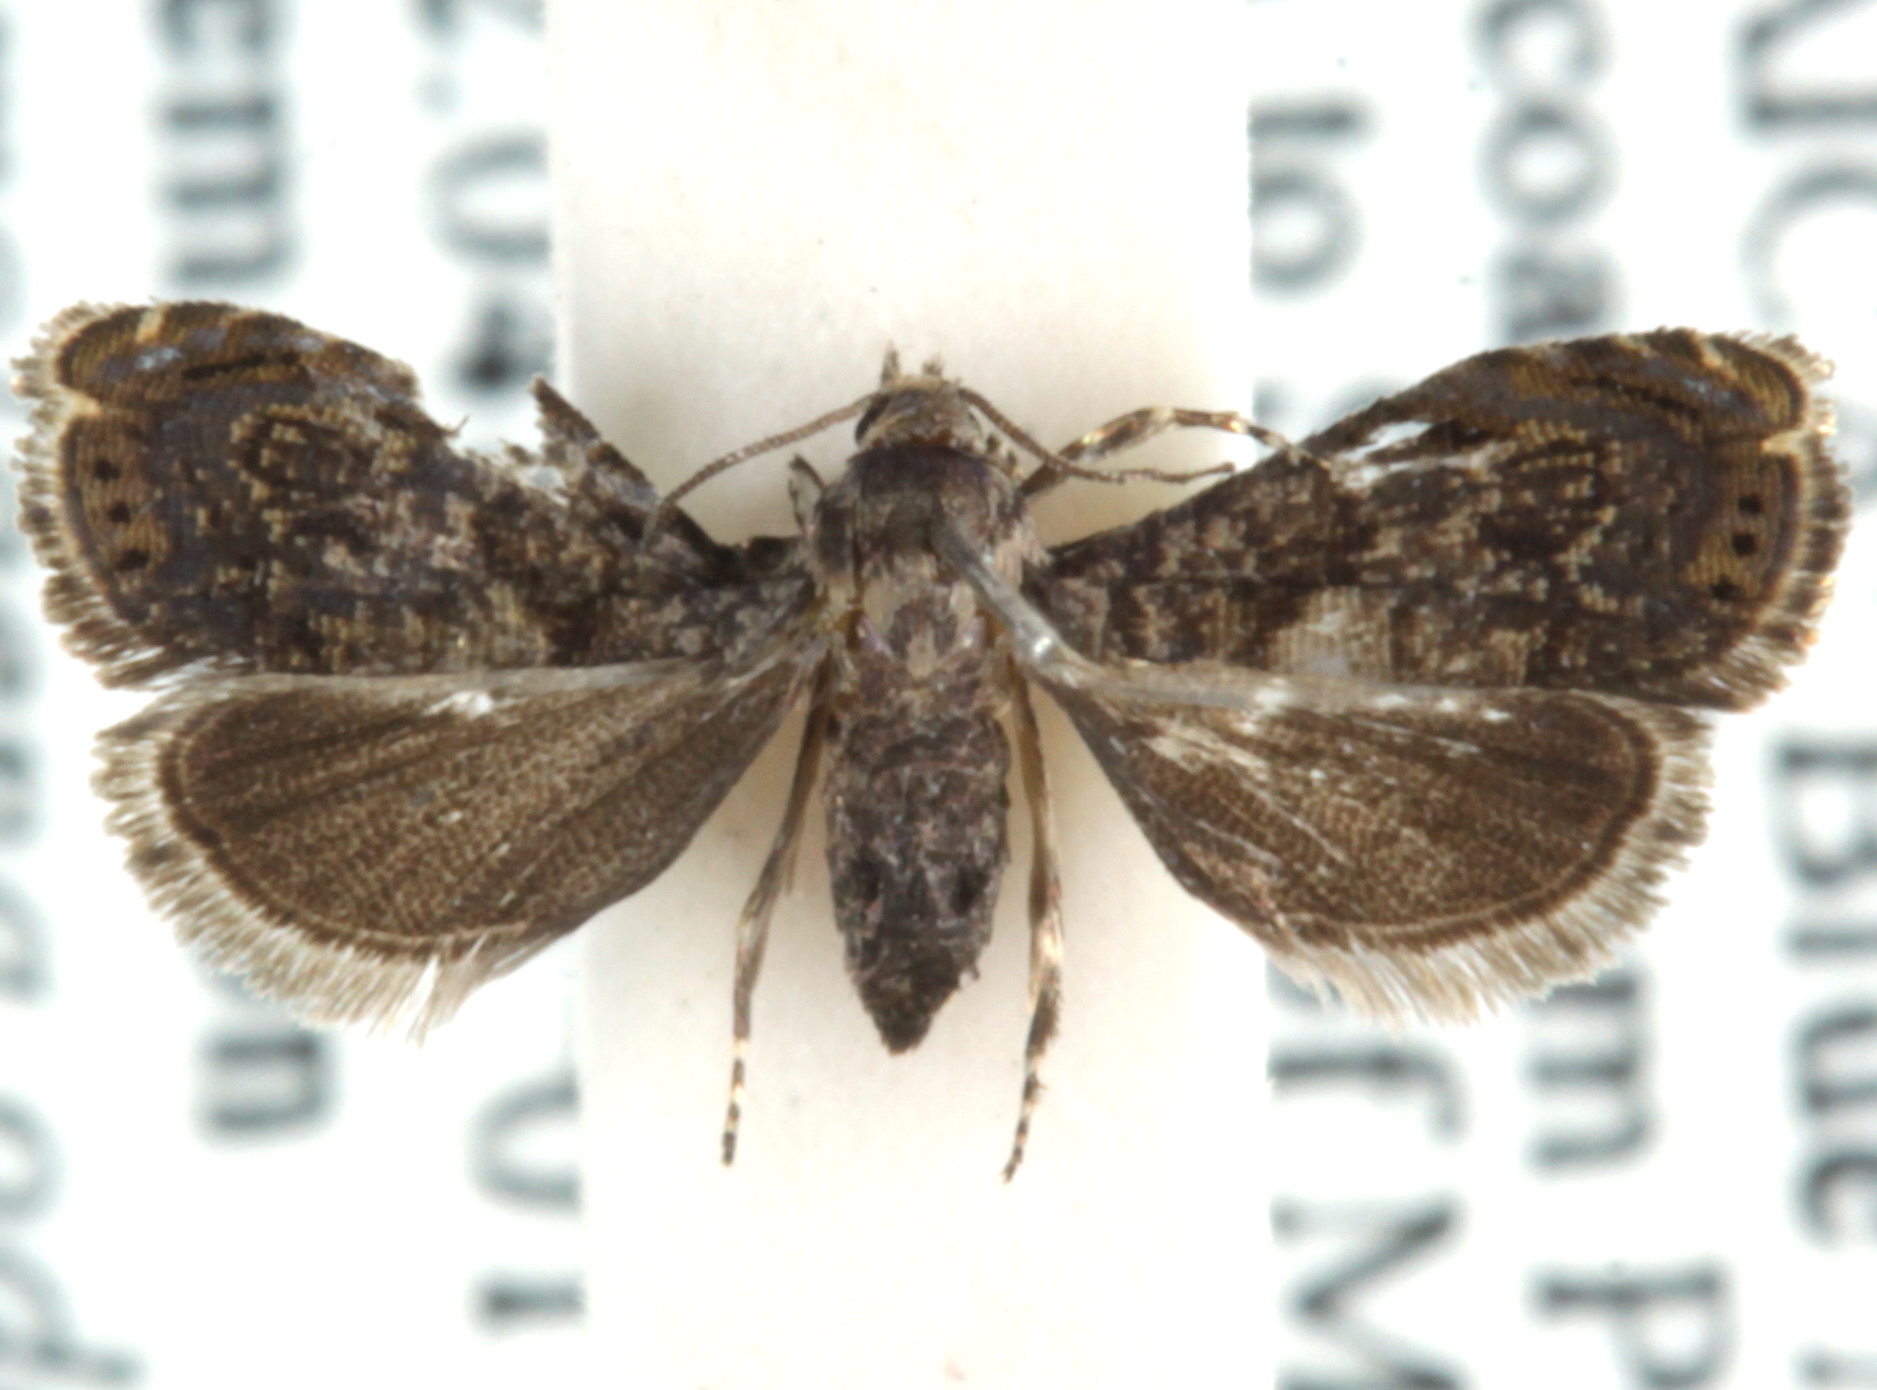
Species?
Dichrorampha odorata
